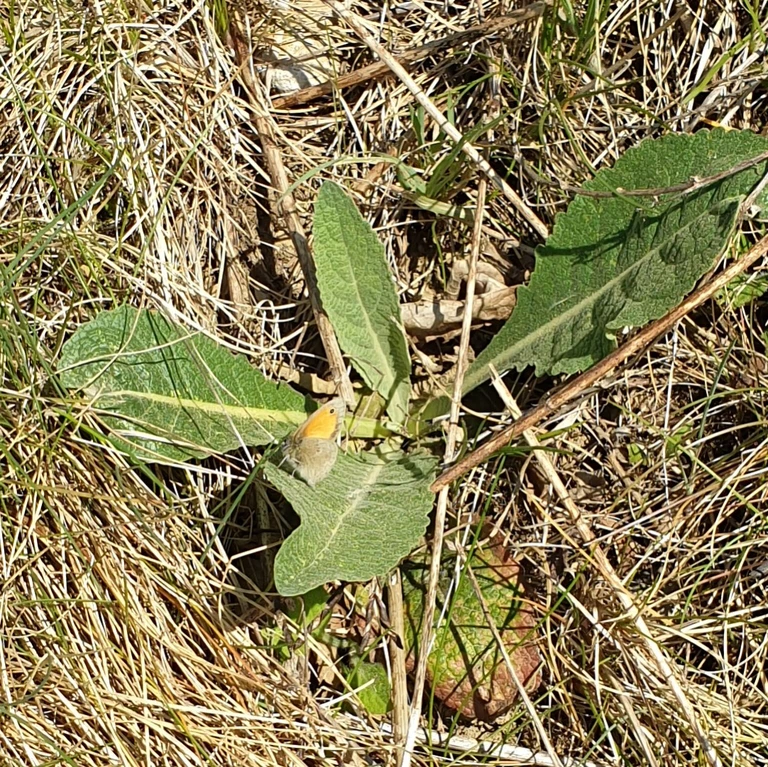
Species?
Coenonympha pamphilus
